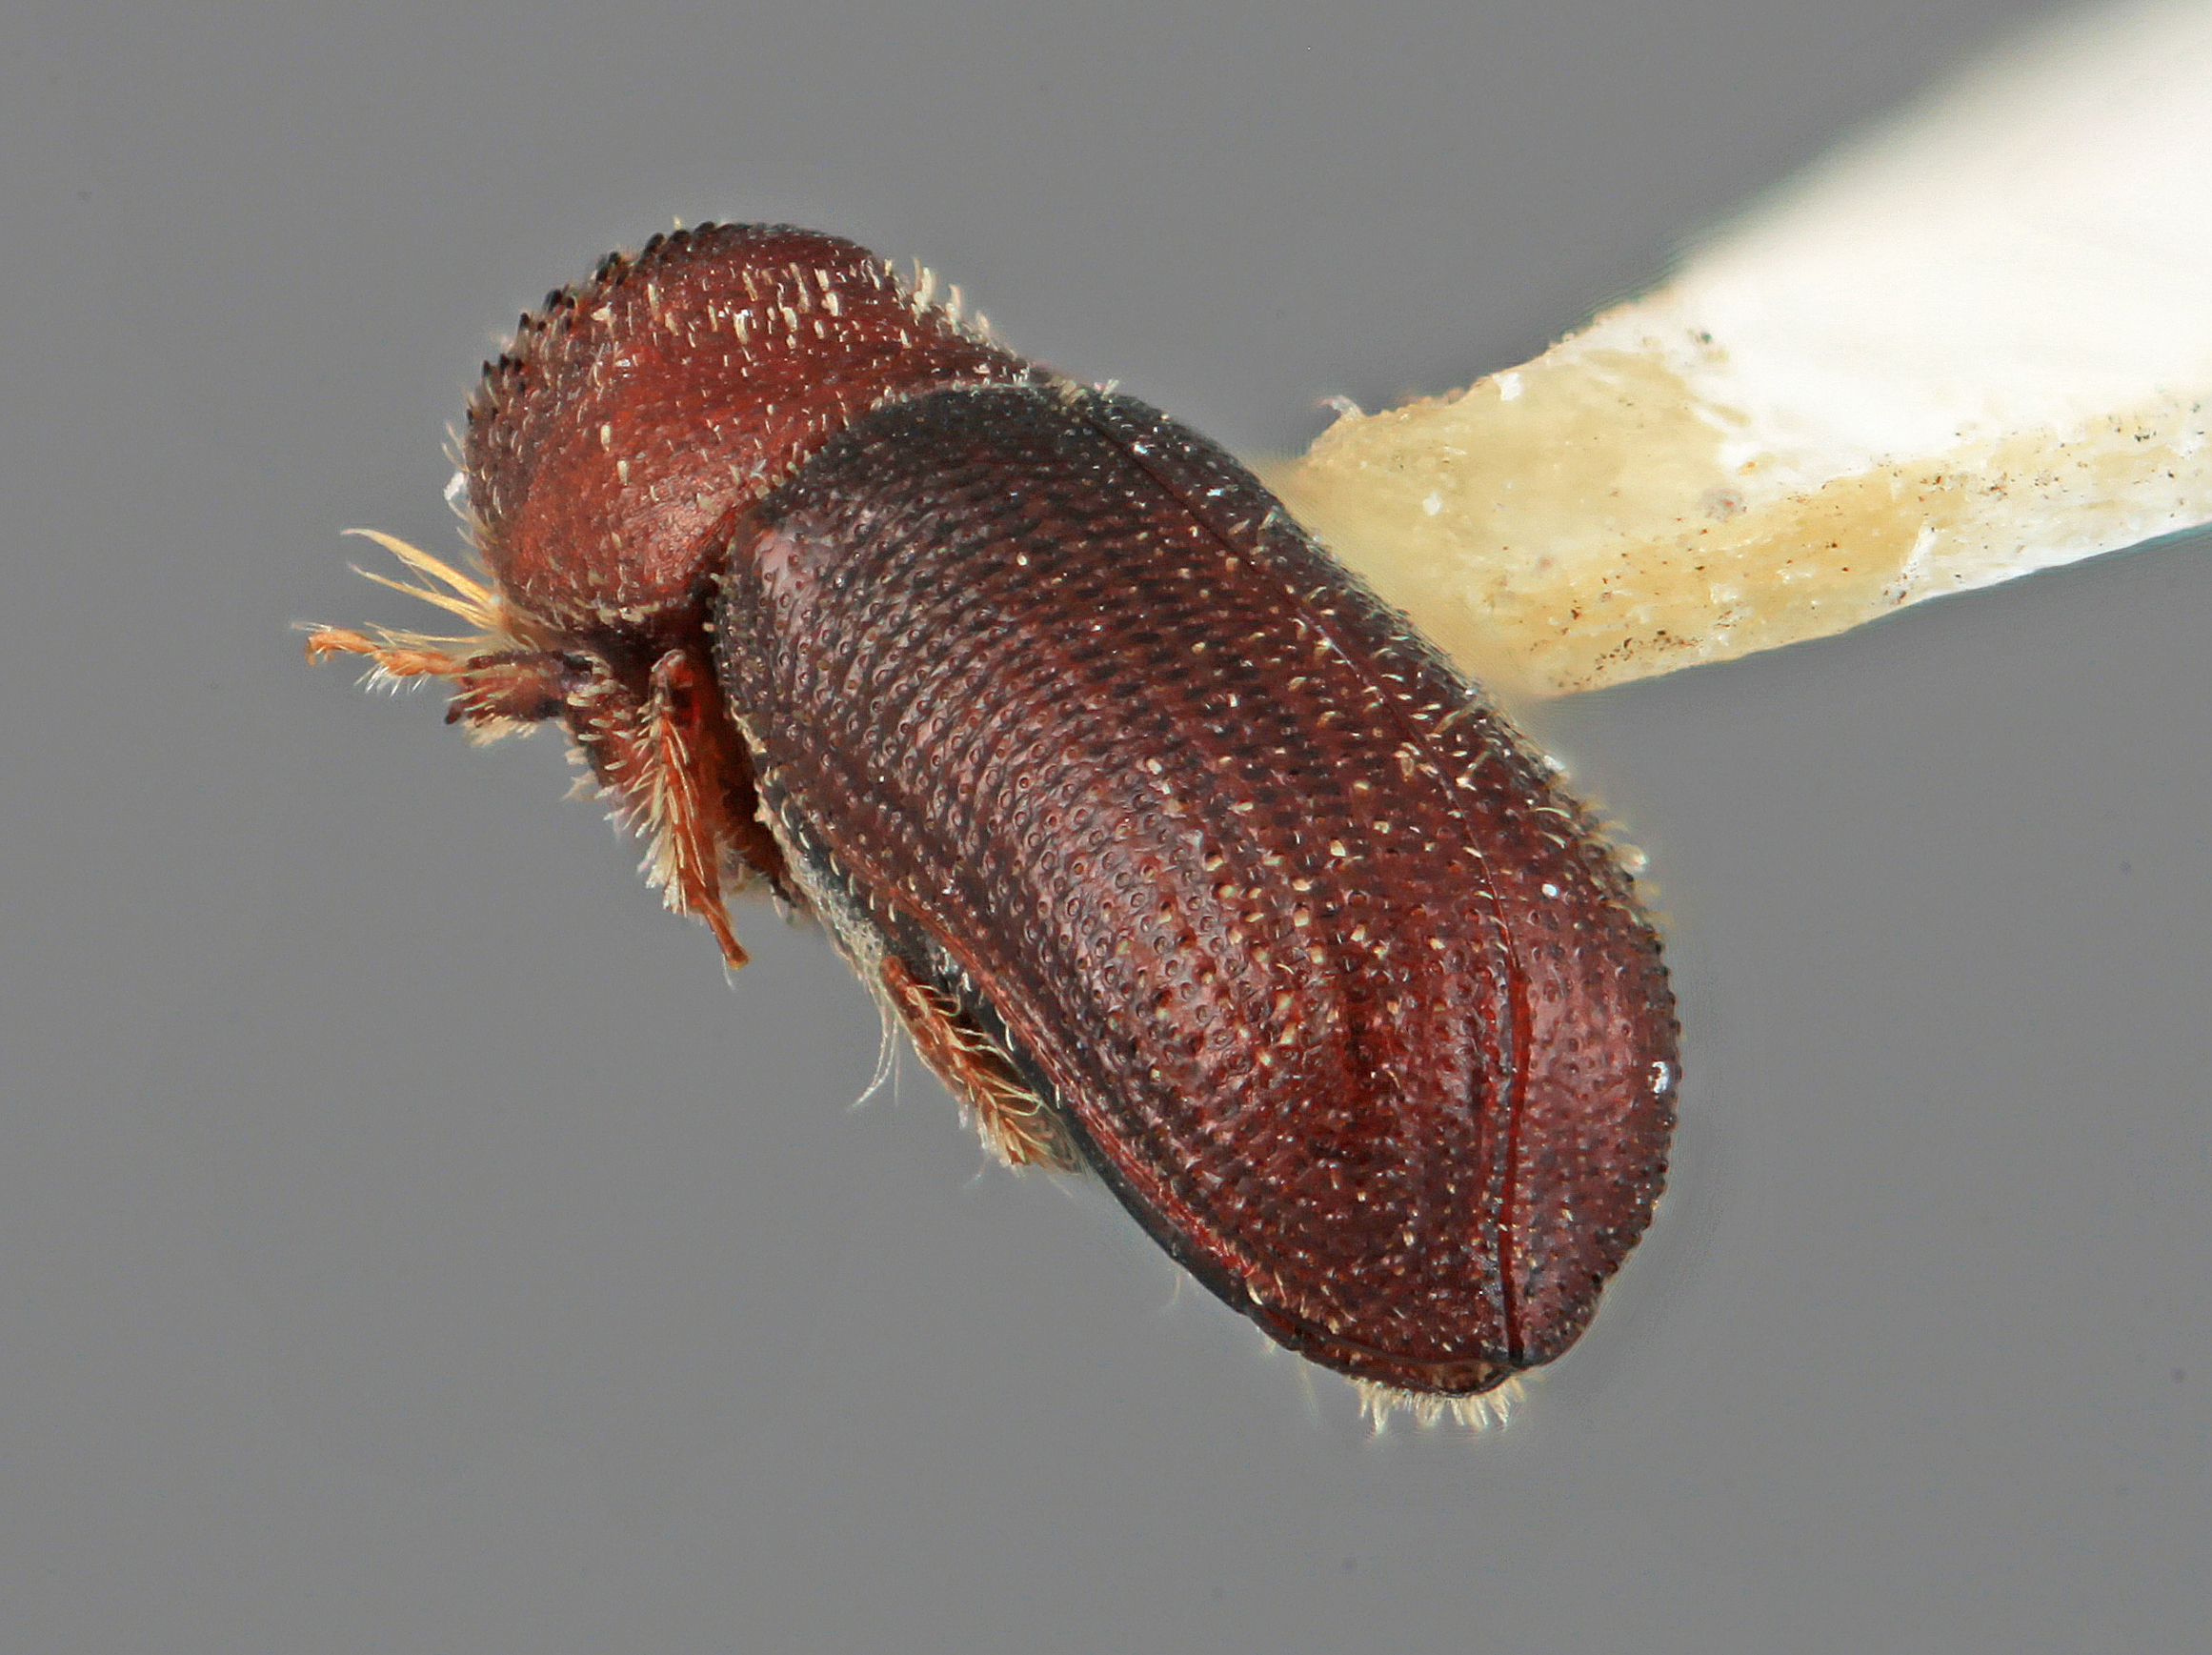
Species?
Micracis incertus
